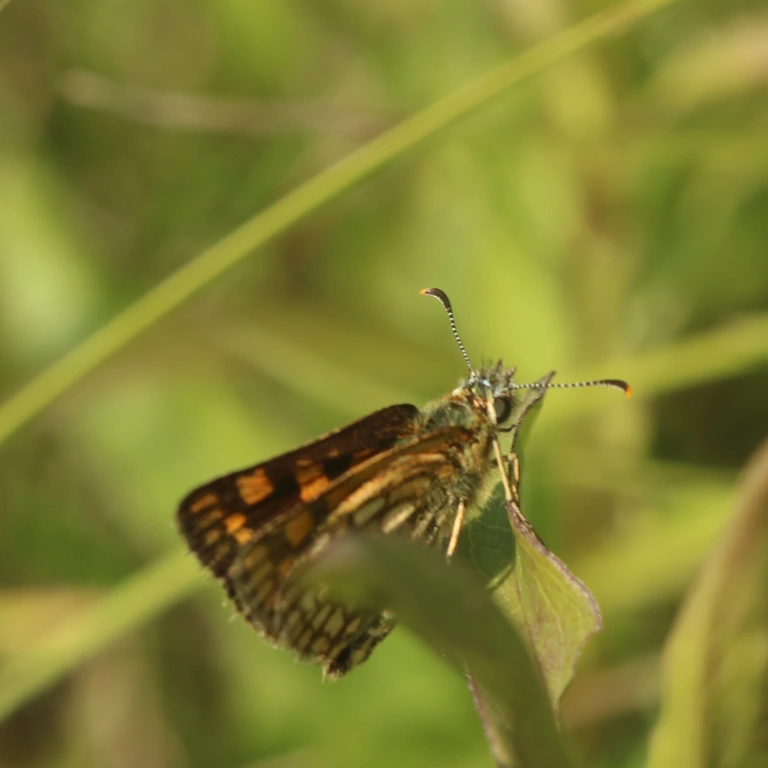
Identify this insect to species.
Carterocephalus palaemon
